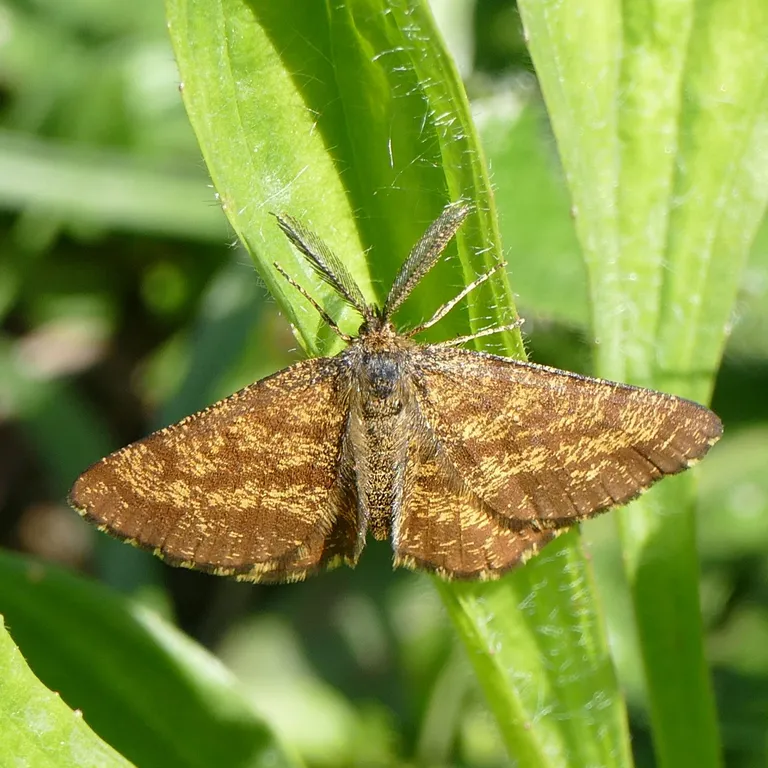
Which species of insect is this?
Ematurga atomaria
